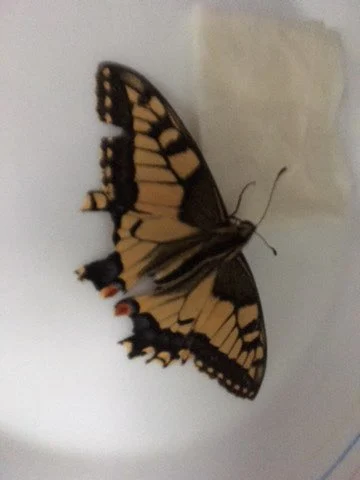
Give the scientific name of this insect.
Papilio machaon
